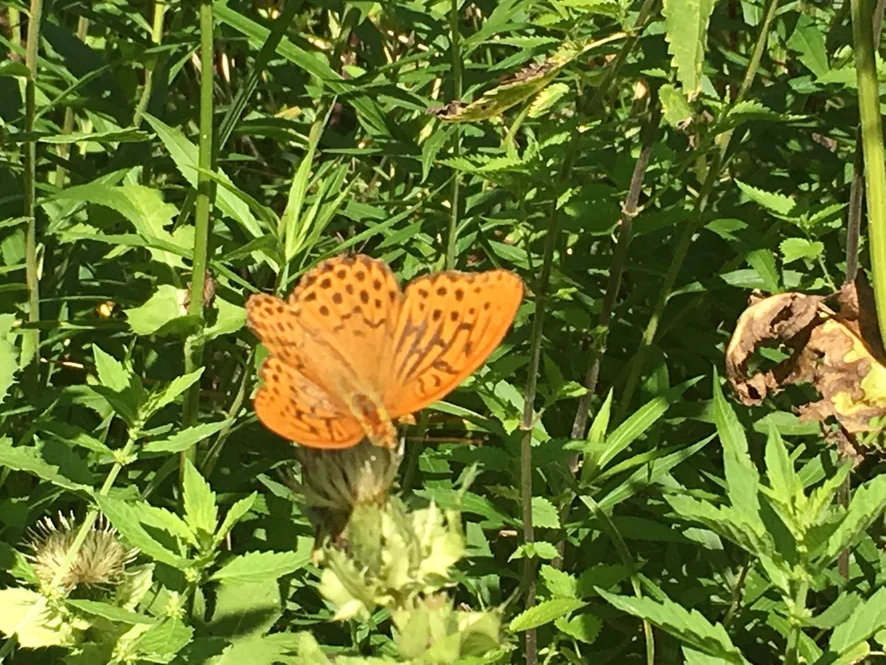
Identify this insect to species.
Argynnis paphia
